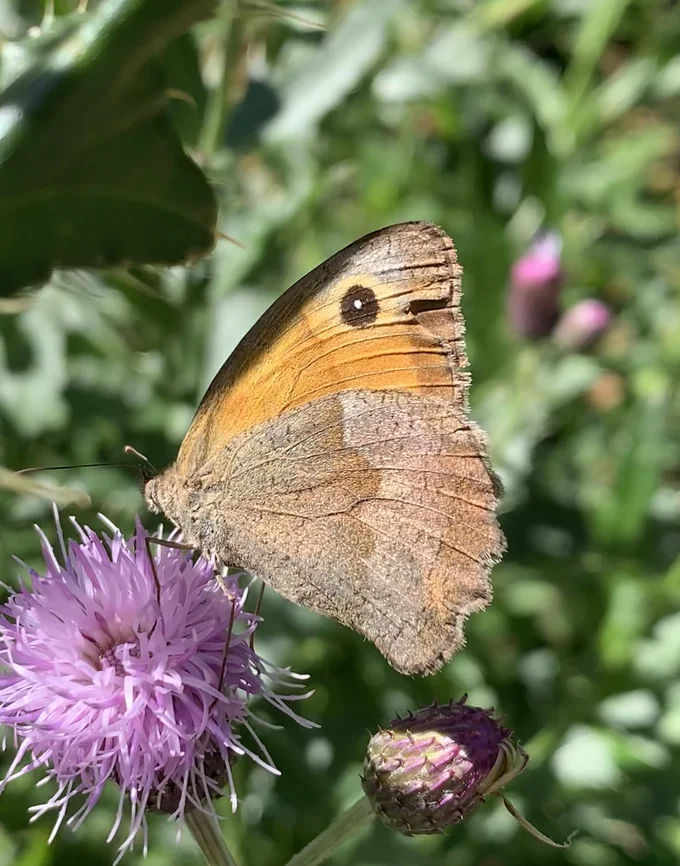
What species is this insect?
Maniola jurtina
